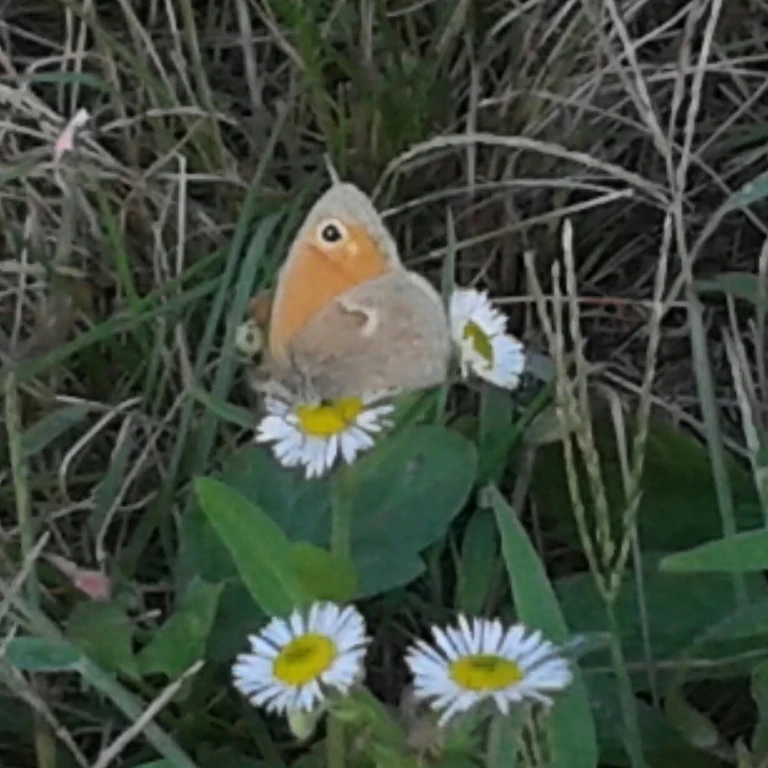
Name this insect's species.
Coenonympha pamphilus
